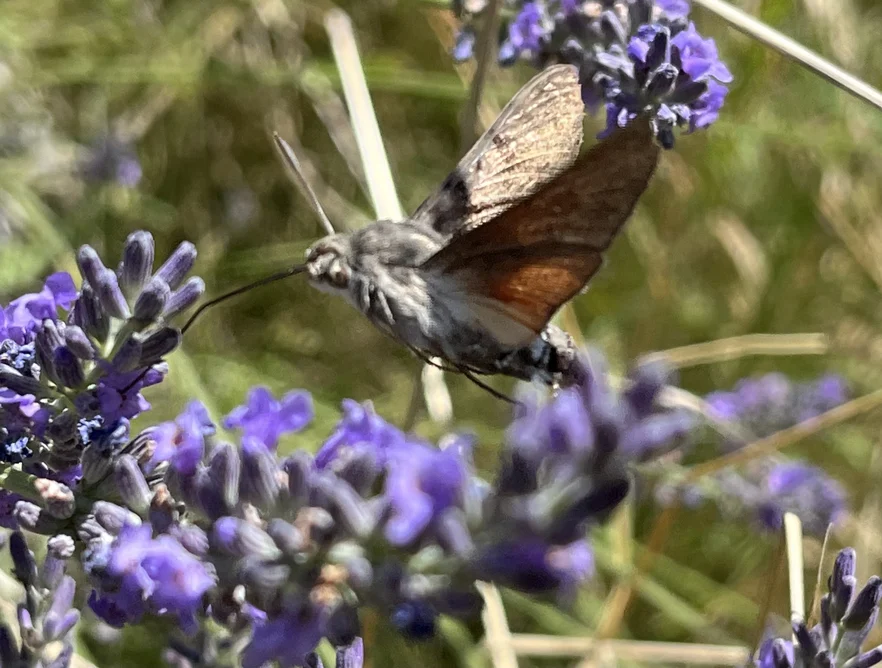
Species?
Macroglossum stellatarum
